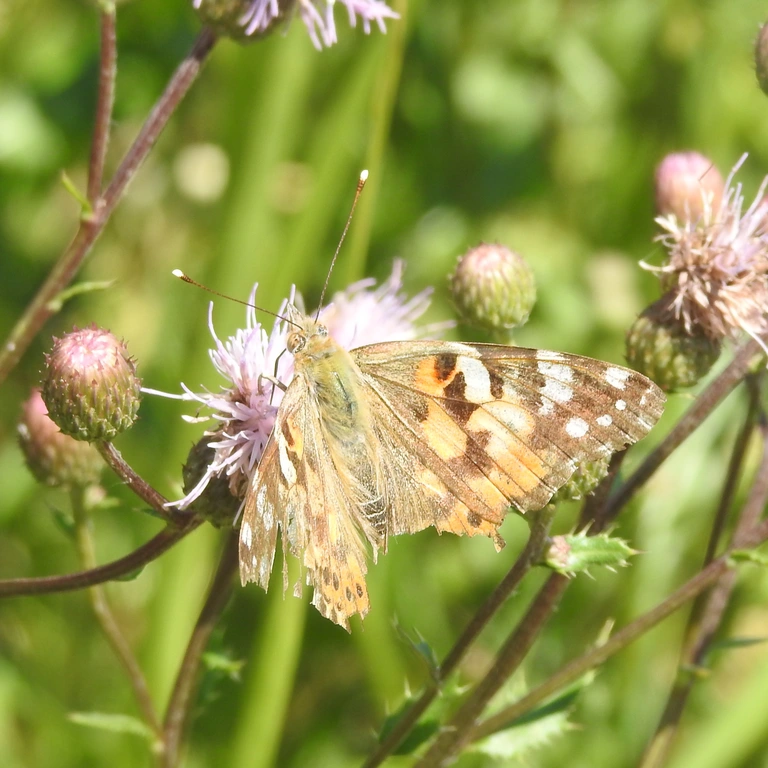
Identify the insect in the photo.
Vanessa cardui
